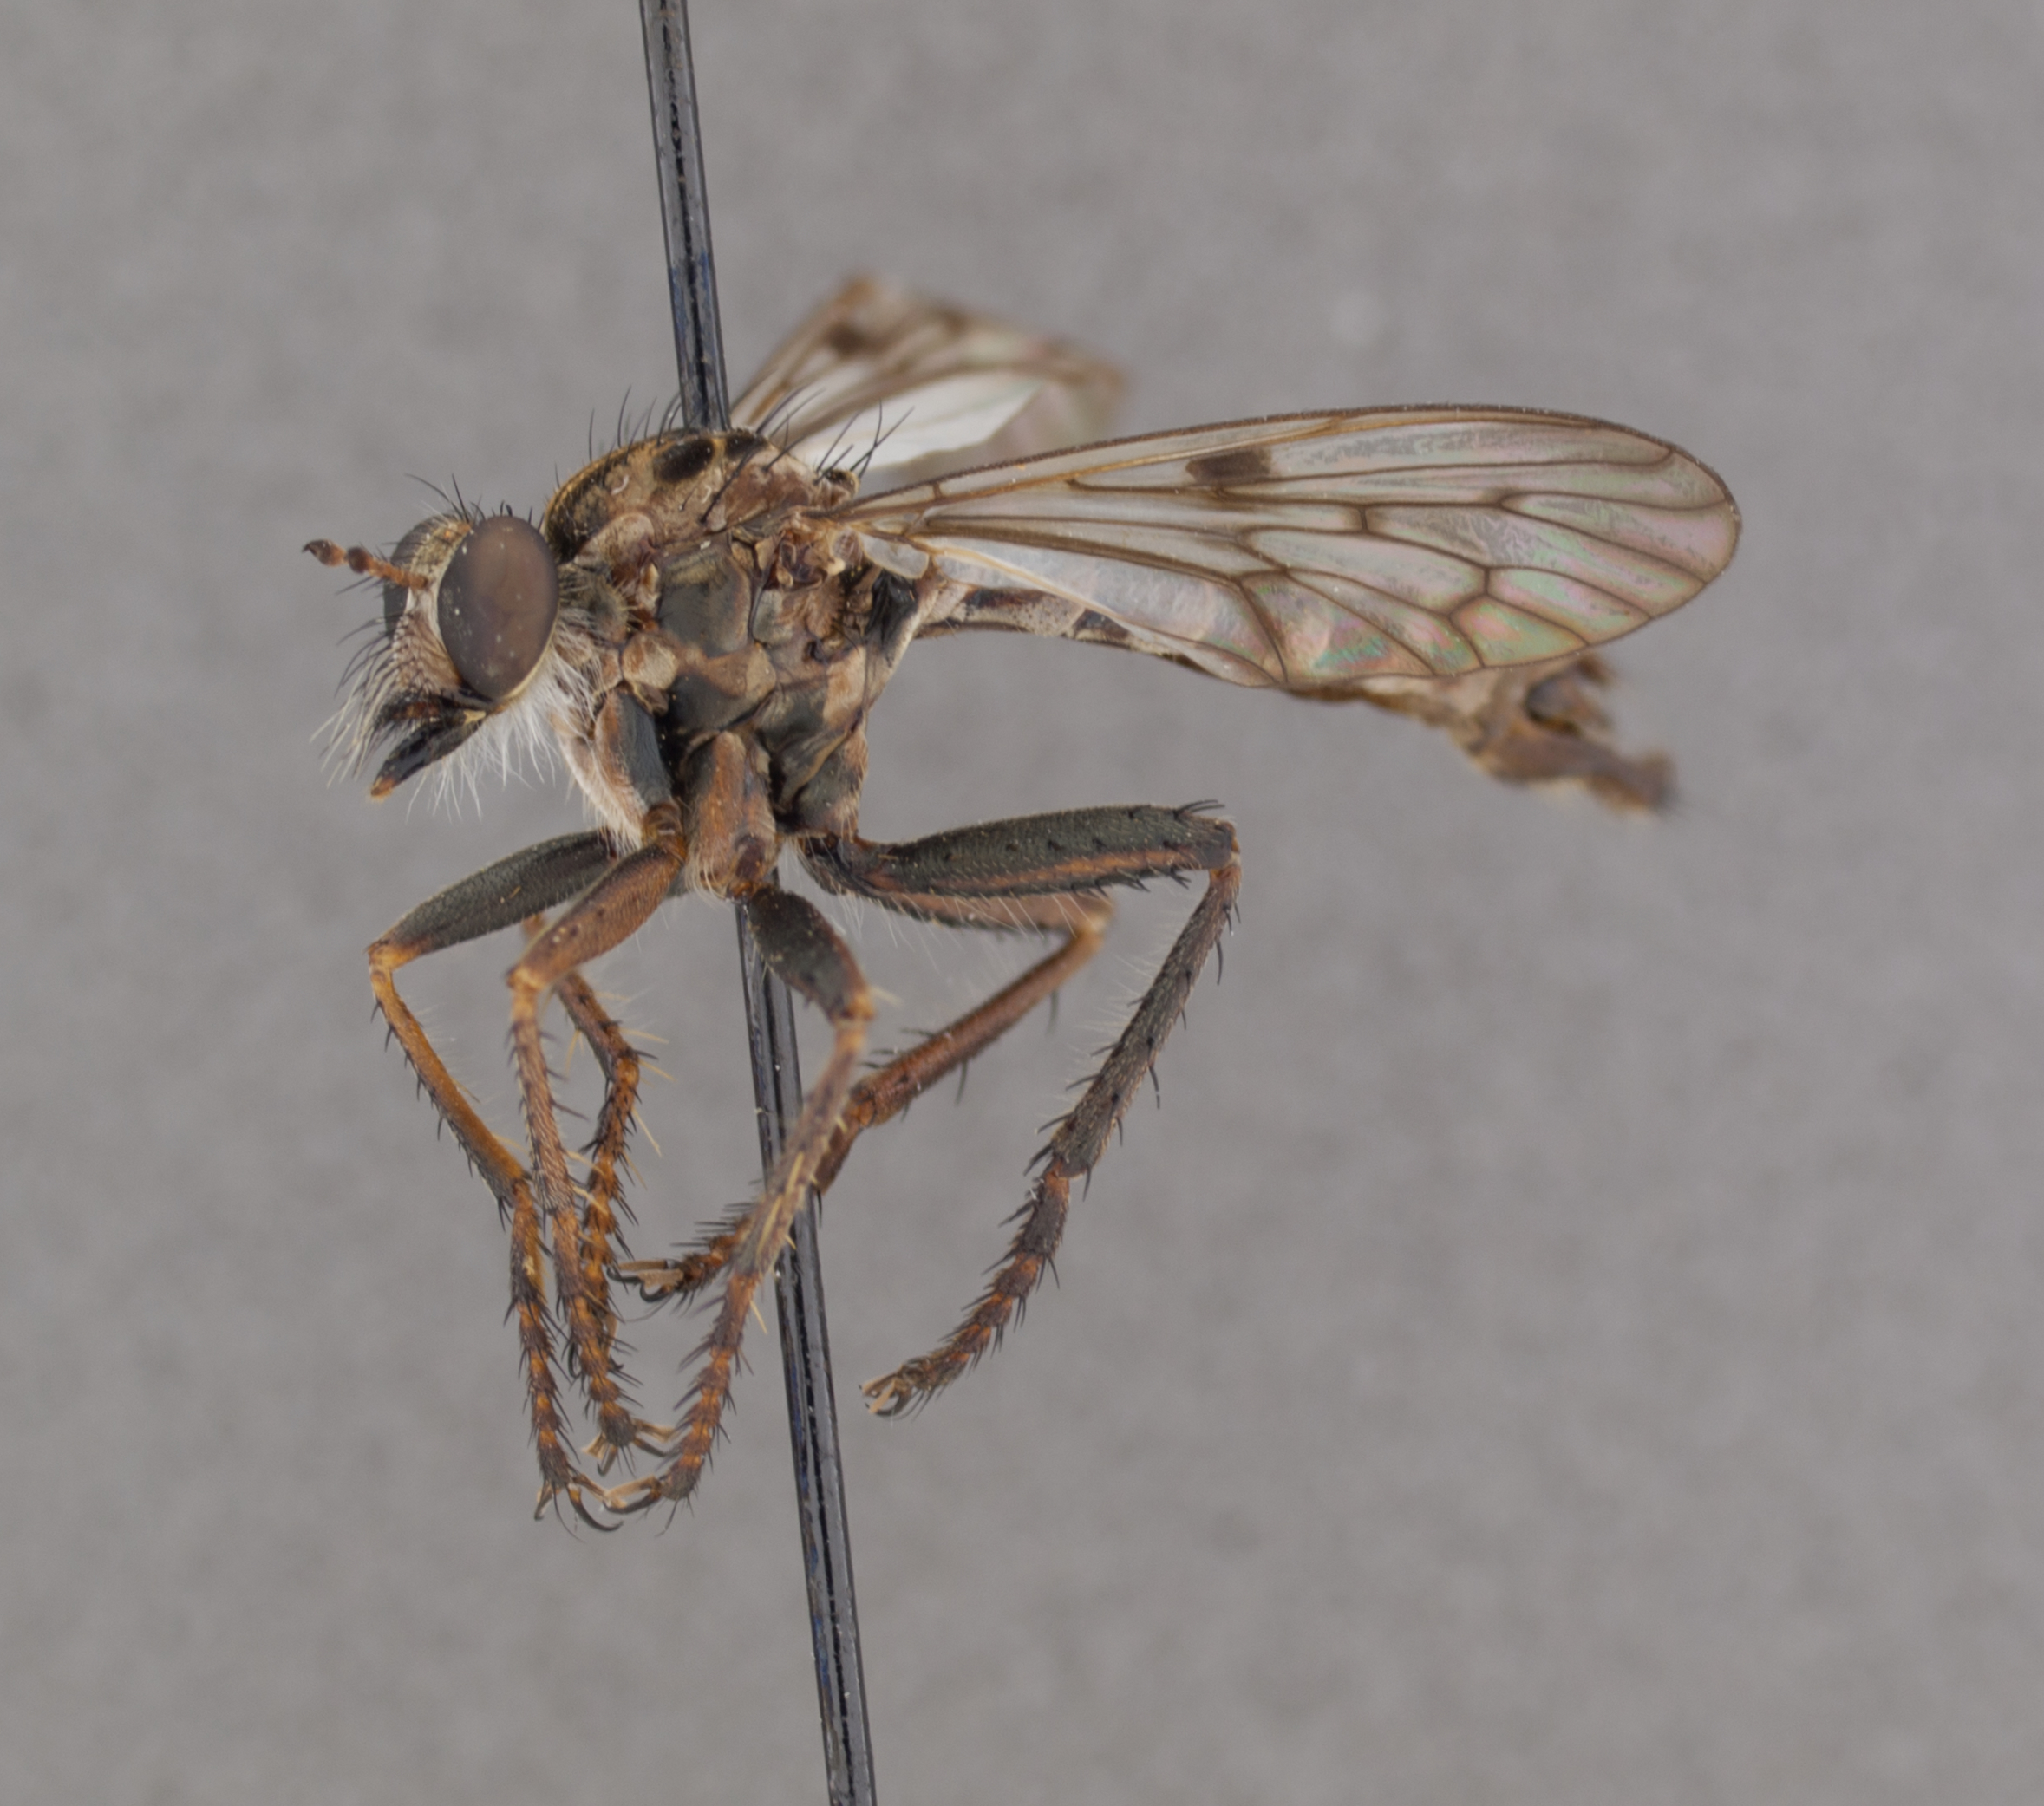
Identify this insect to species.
Hypenetes stigmatias
